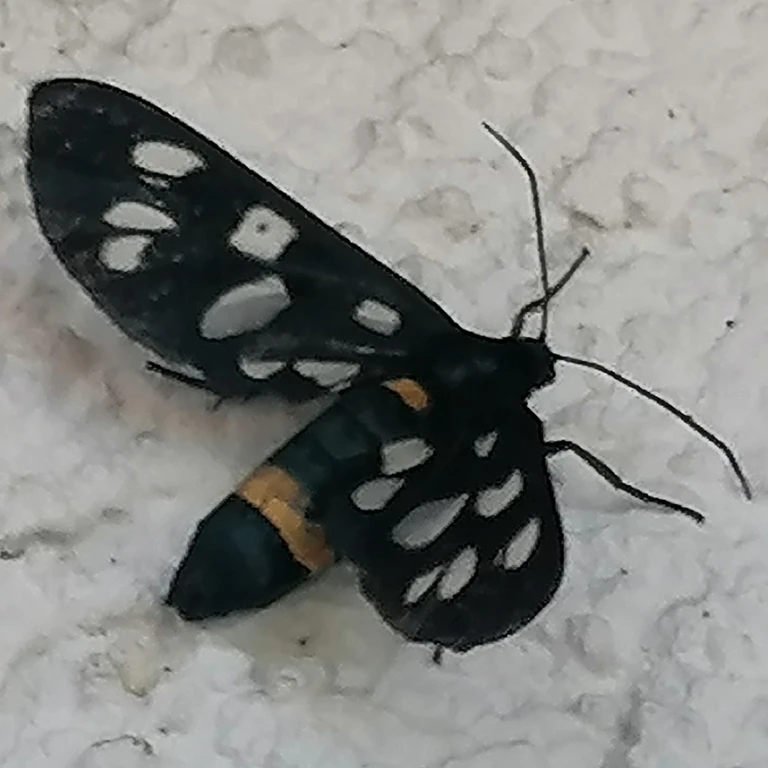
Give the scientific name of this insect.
Amata phegea
